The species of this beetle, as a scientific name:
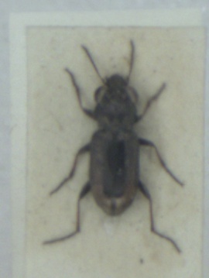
Notiophilus biguttatus
